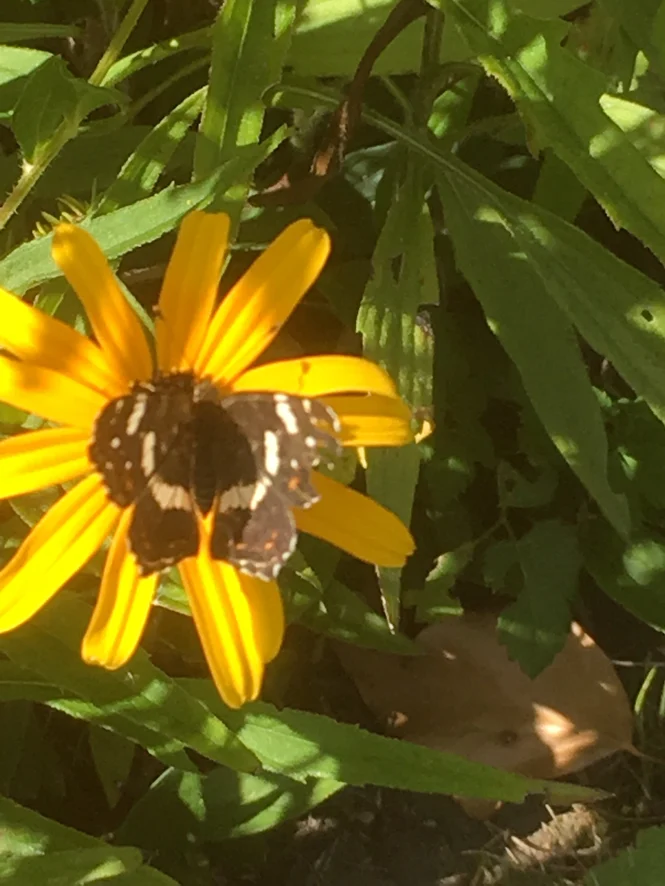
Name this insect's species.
Araschnia levana
